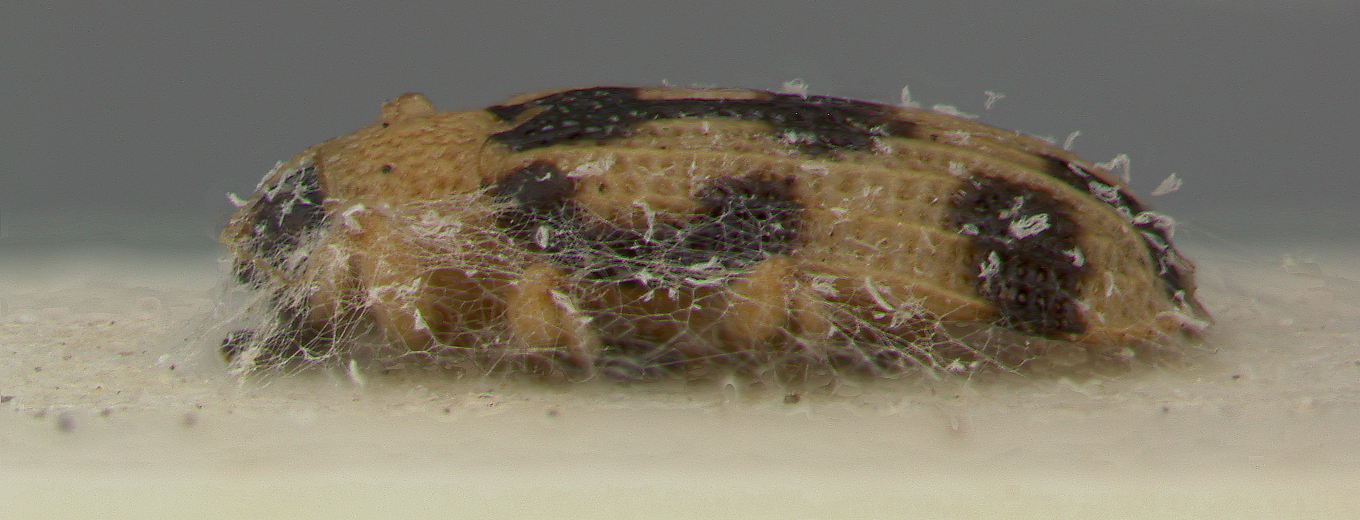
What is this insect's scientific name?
Anoplitis bruchi
